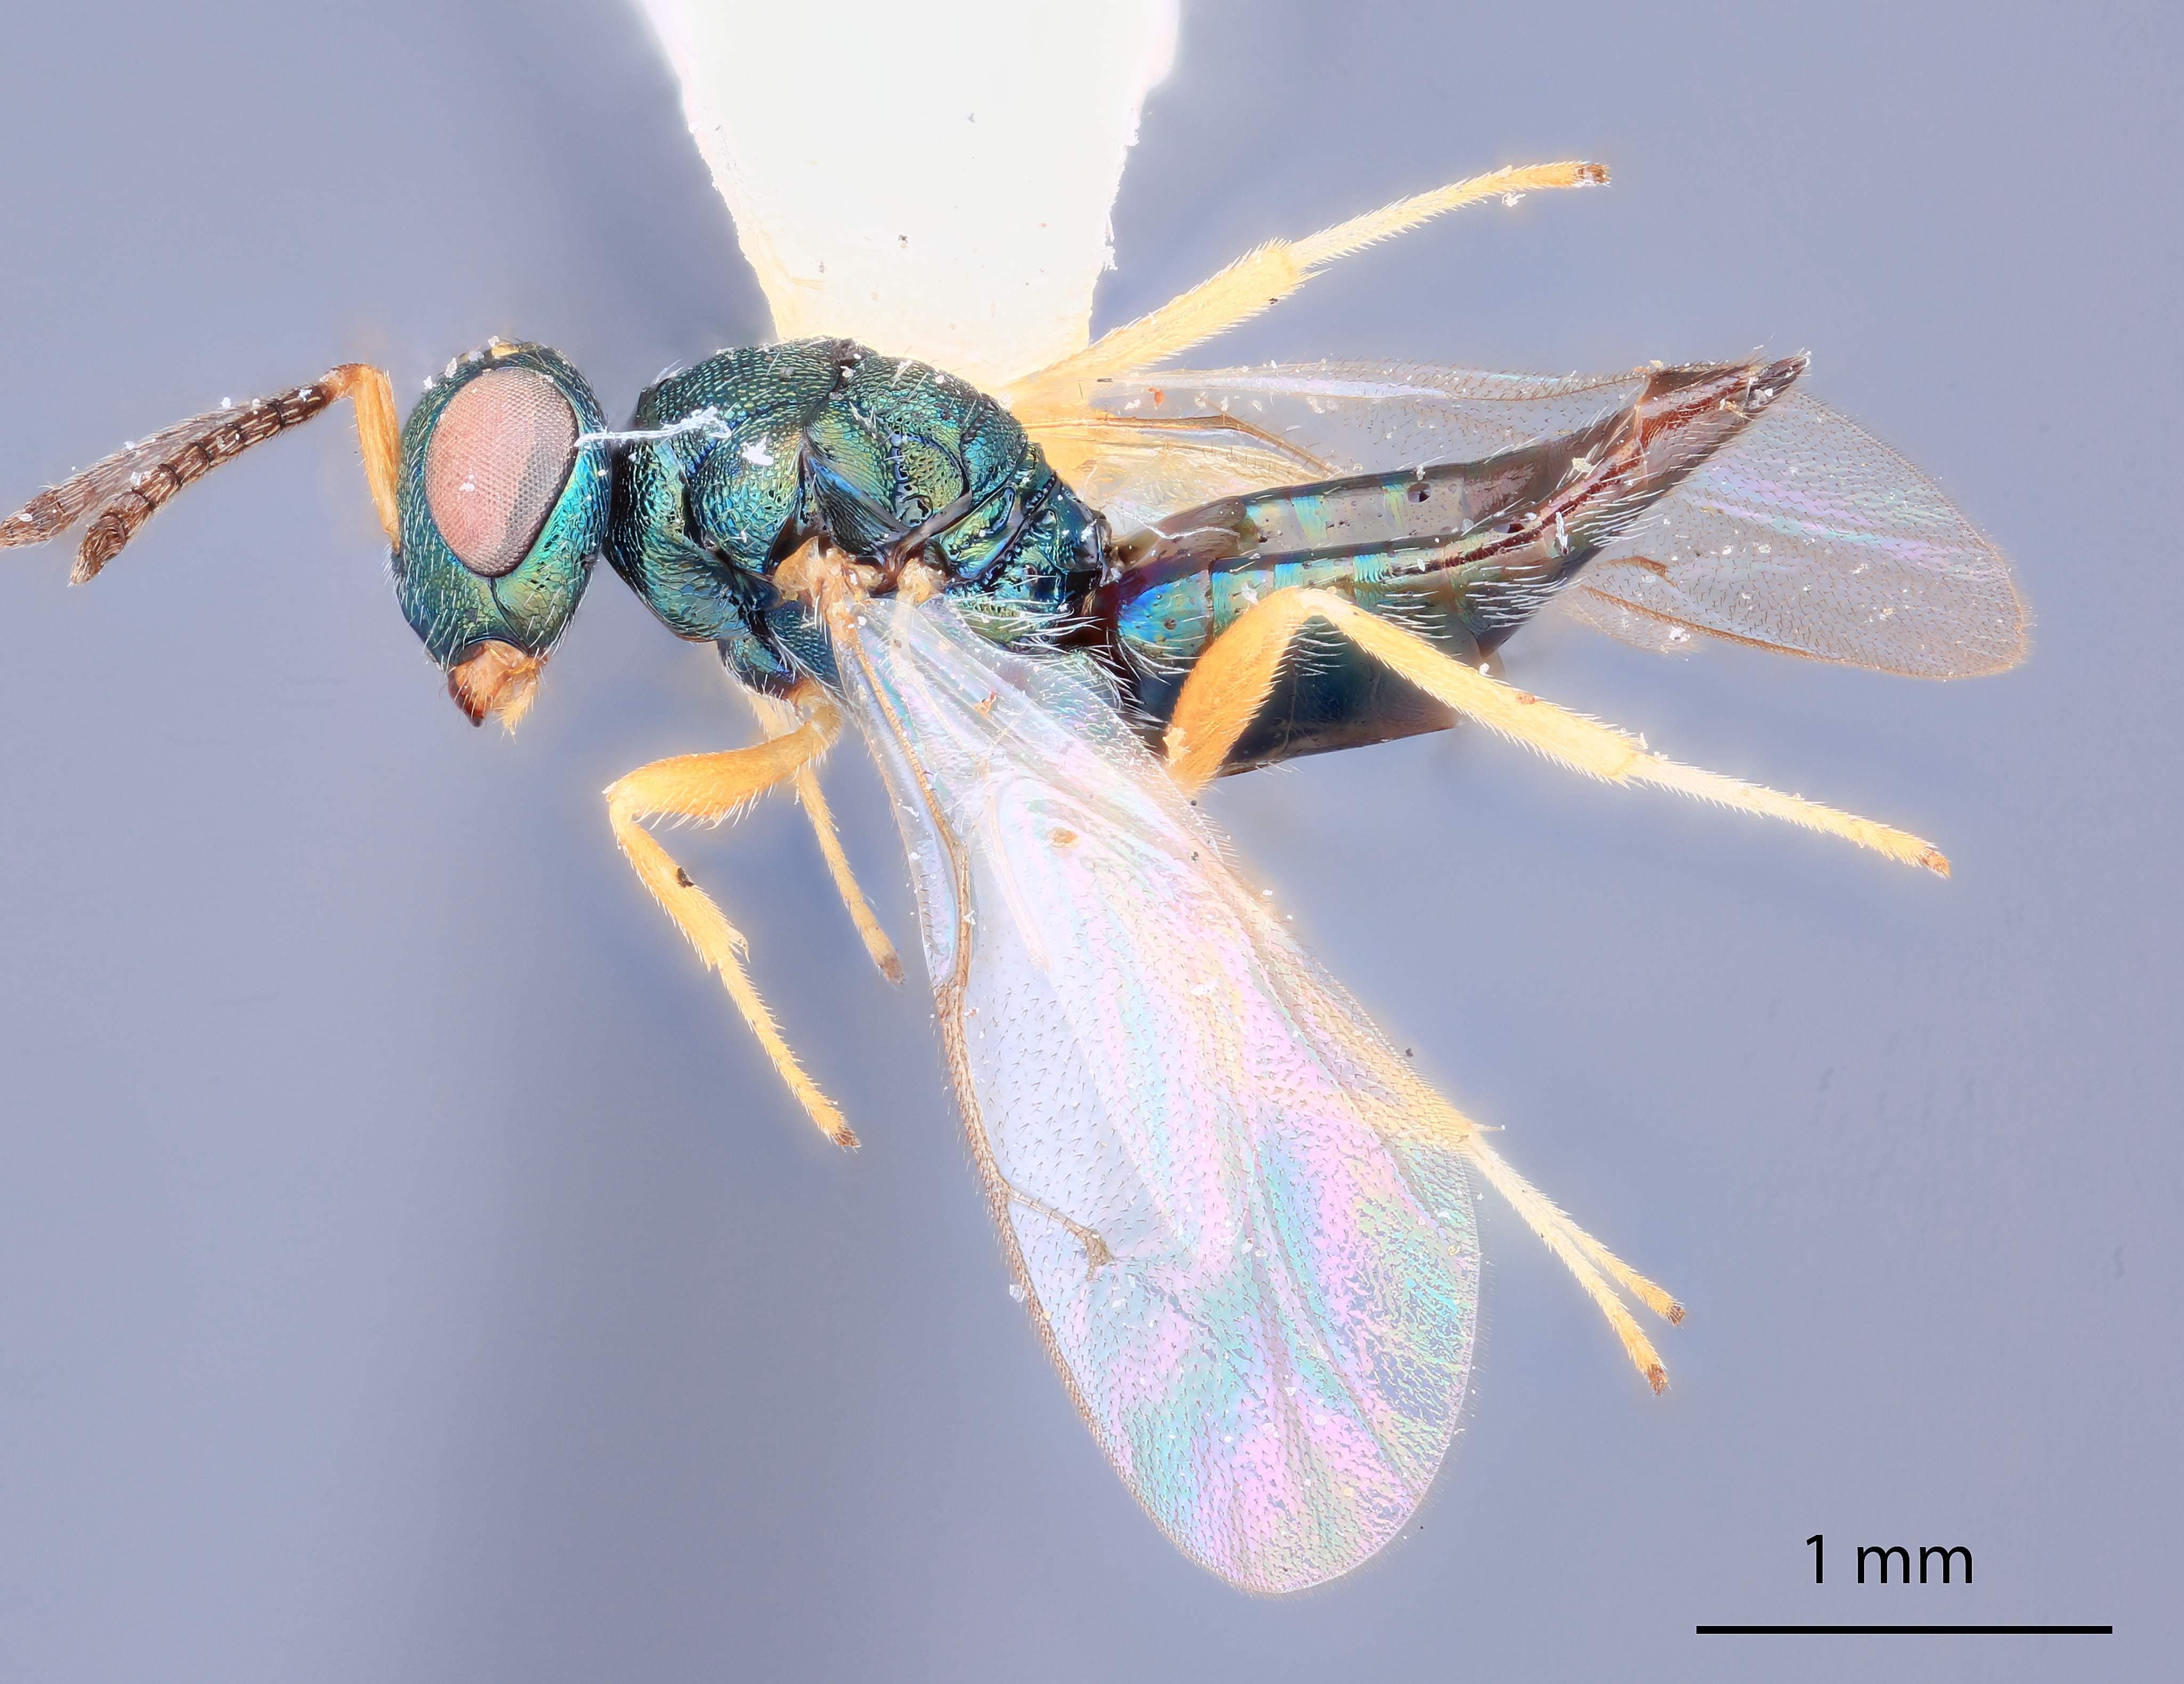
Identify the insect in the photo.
Plutothrix ligyptera
